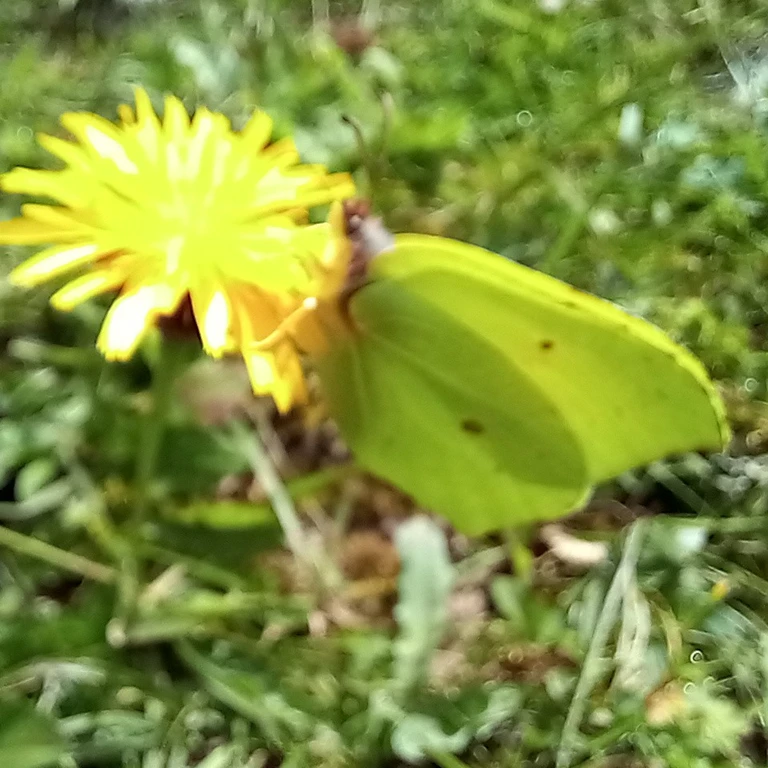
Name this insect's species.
Gonepteryx rhamni
